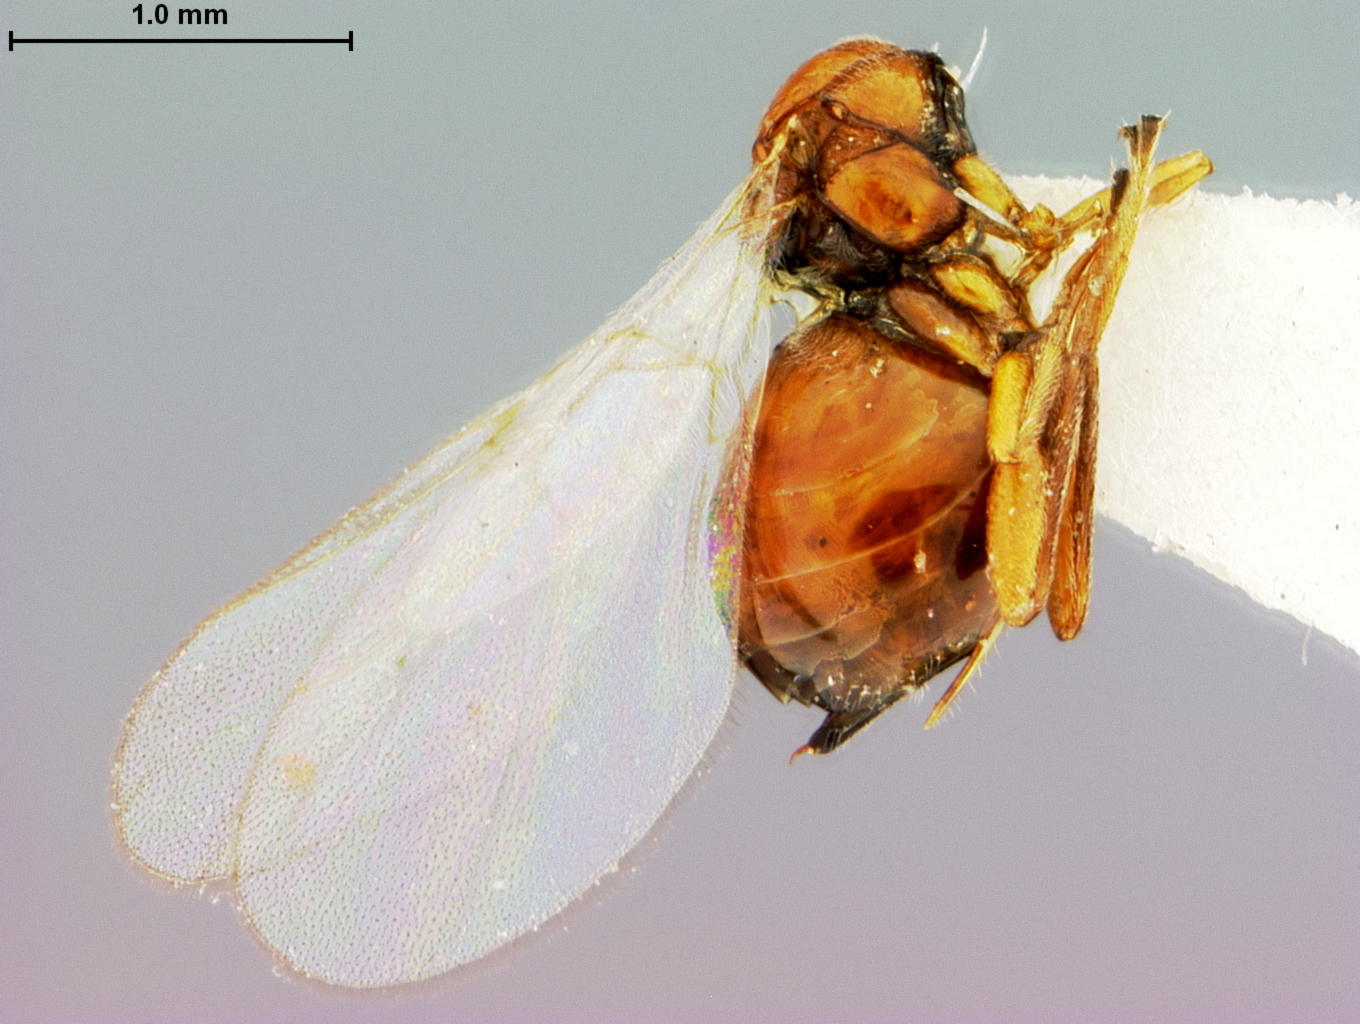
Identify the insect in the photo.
Andricus albicomus
